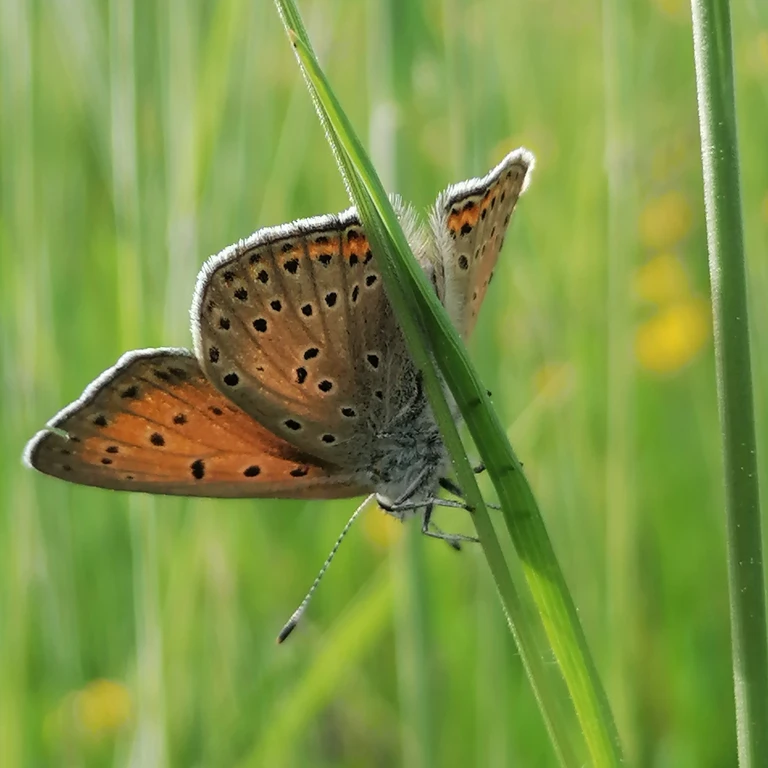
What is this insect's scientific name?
Lycaena hippothoe (also Palaeochrysophanus hippothoe)
